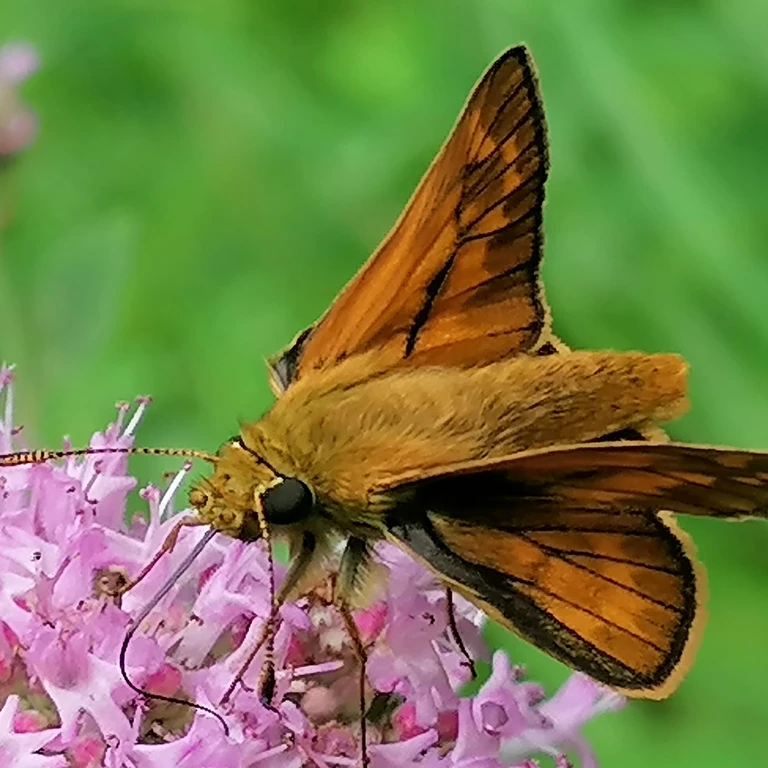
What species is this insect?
Ochlodes sylvanus (also Ochlodes venata)
